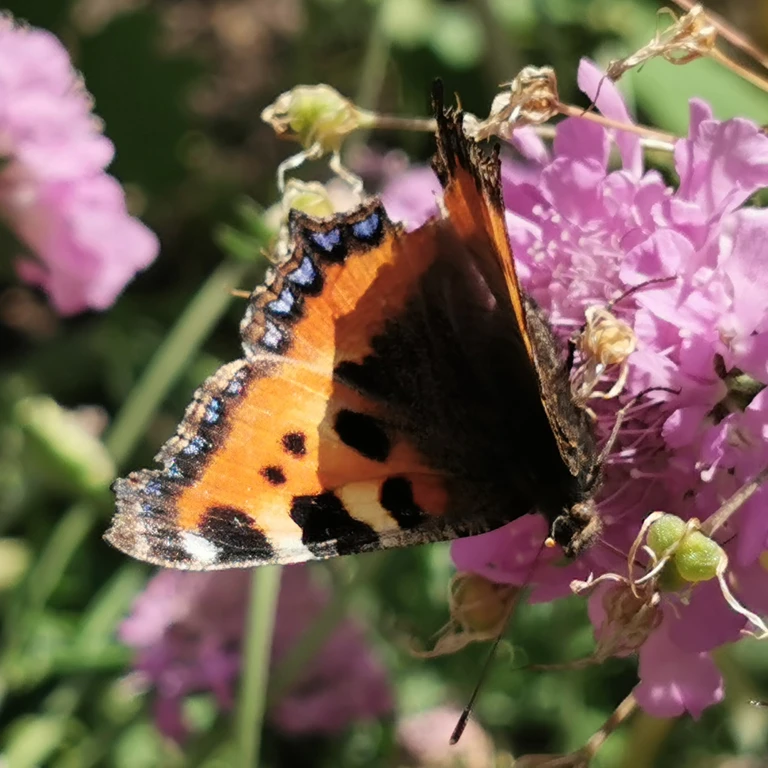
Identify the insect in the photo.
Aglais urticae
